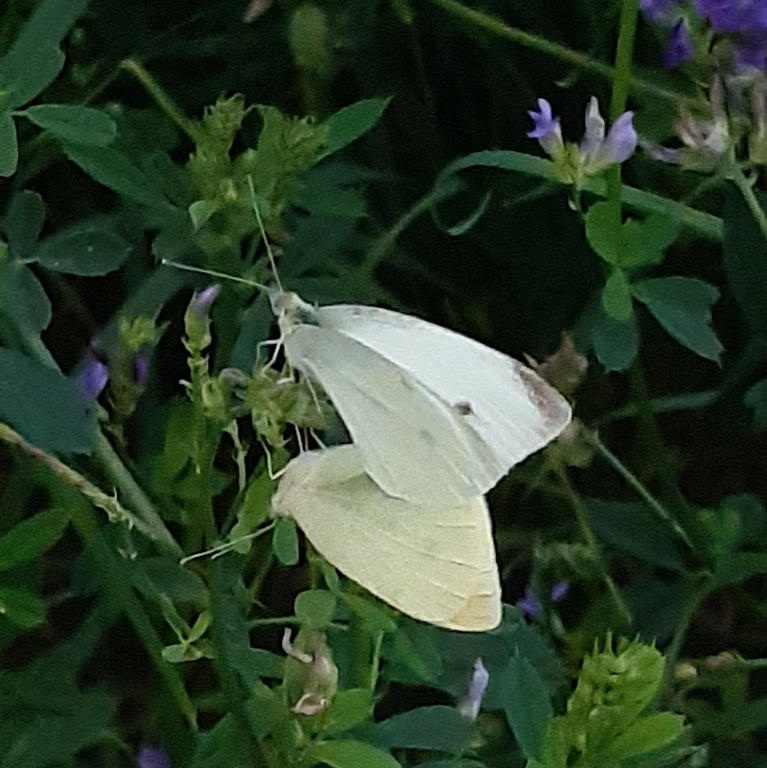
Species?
Pieris rapae
